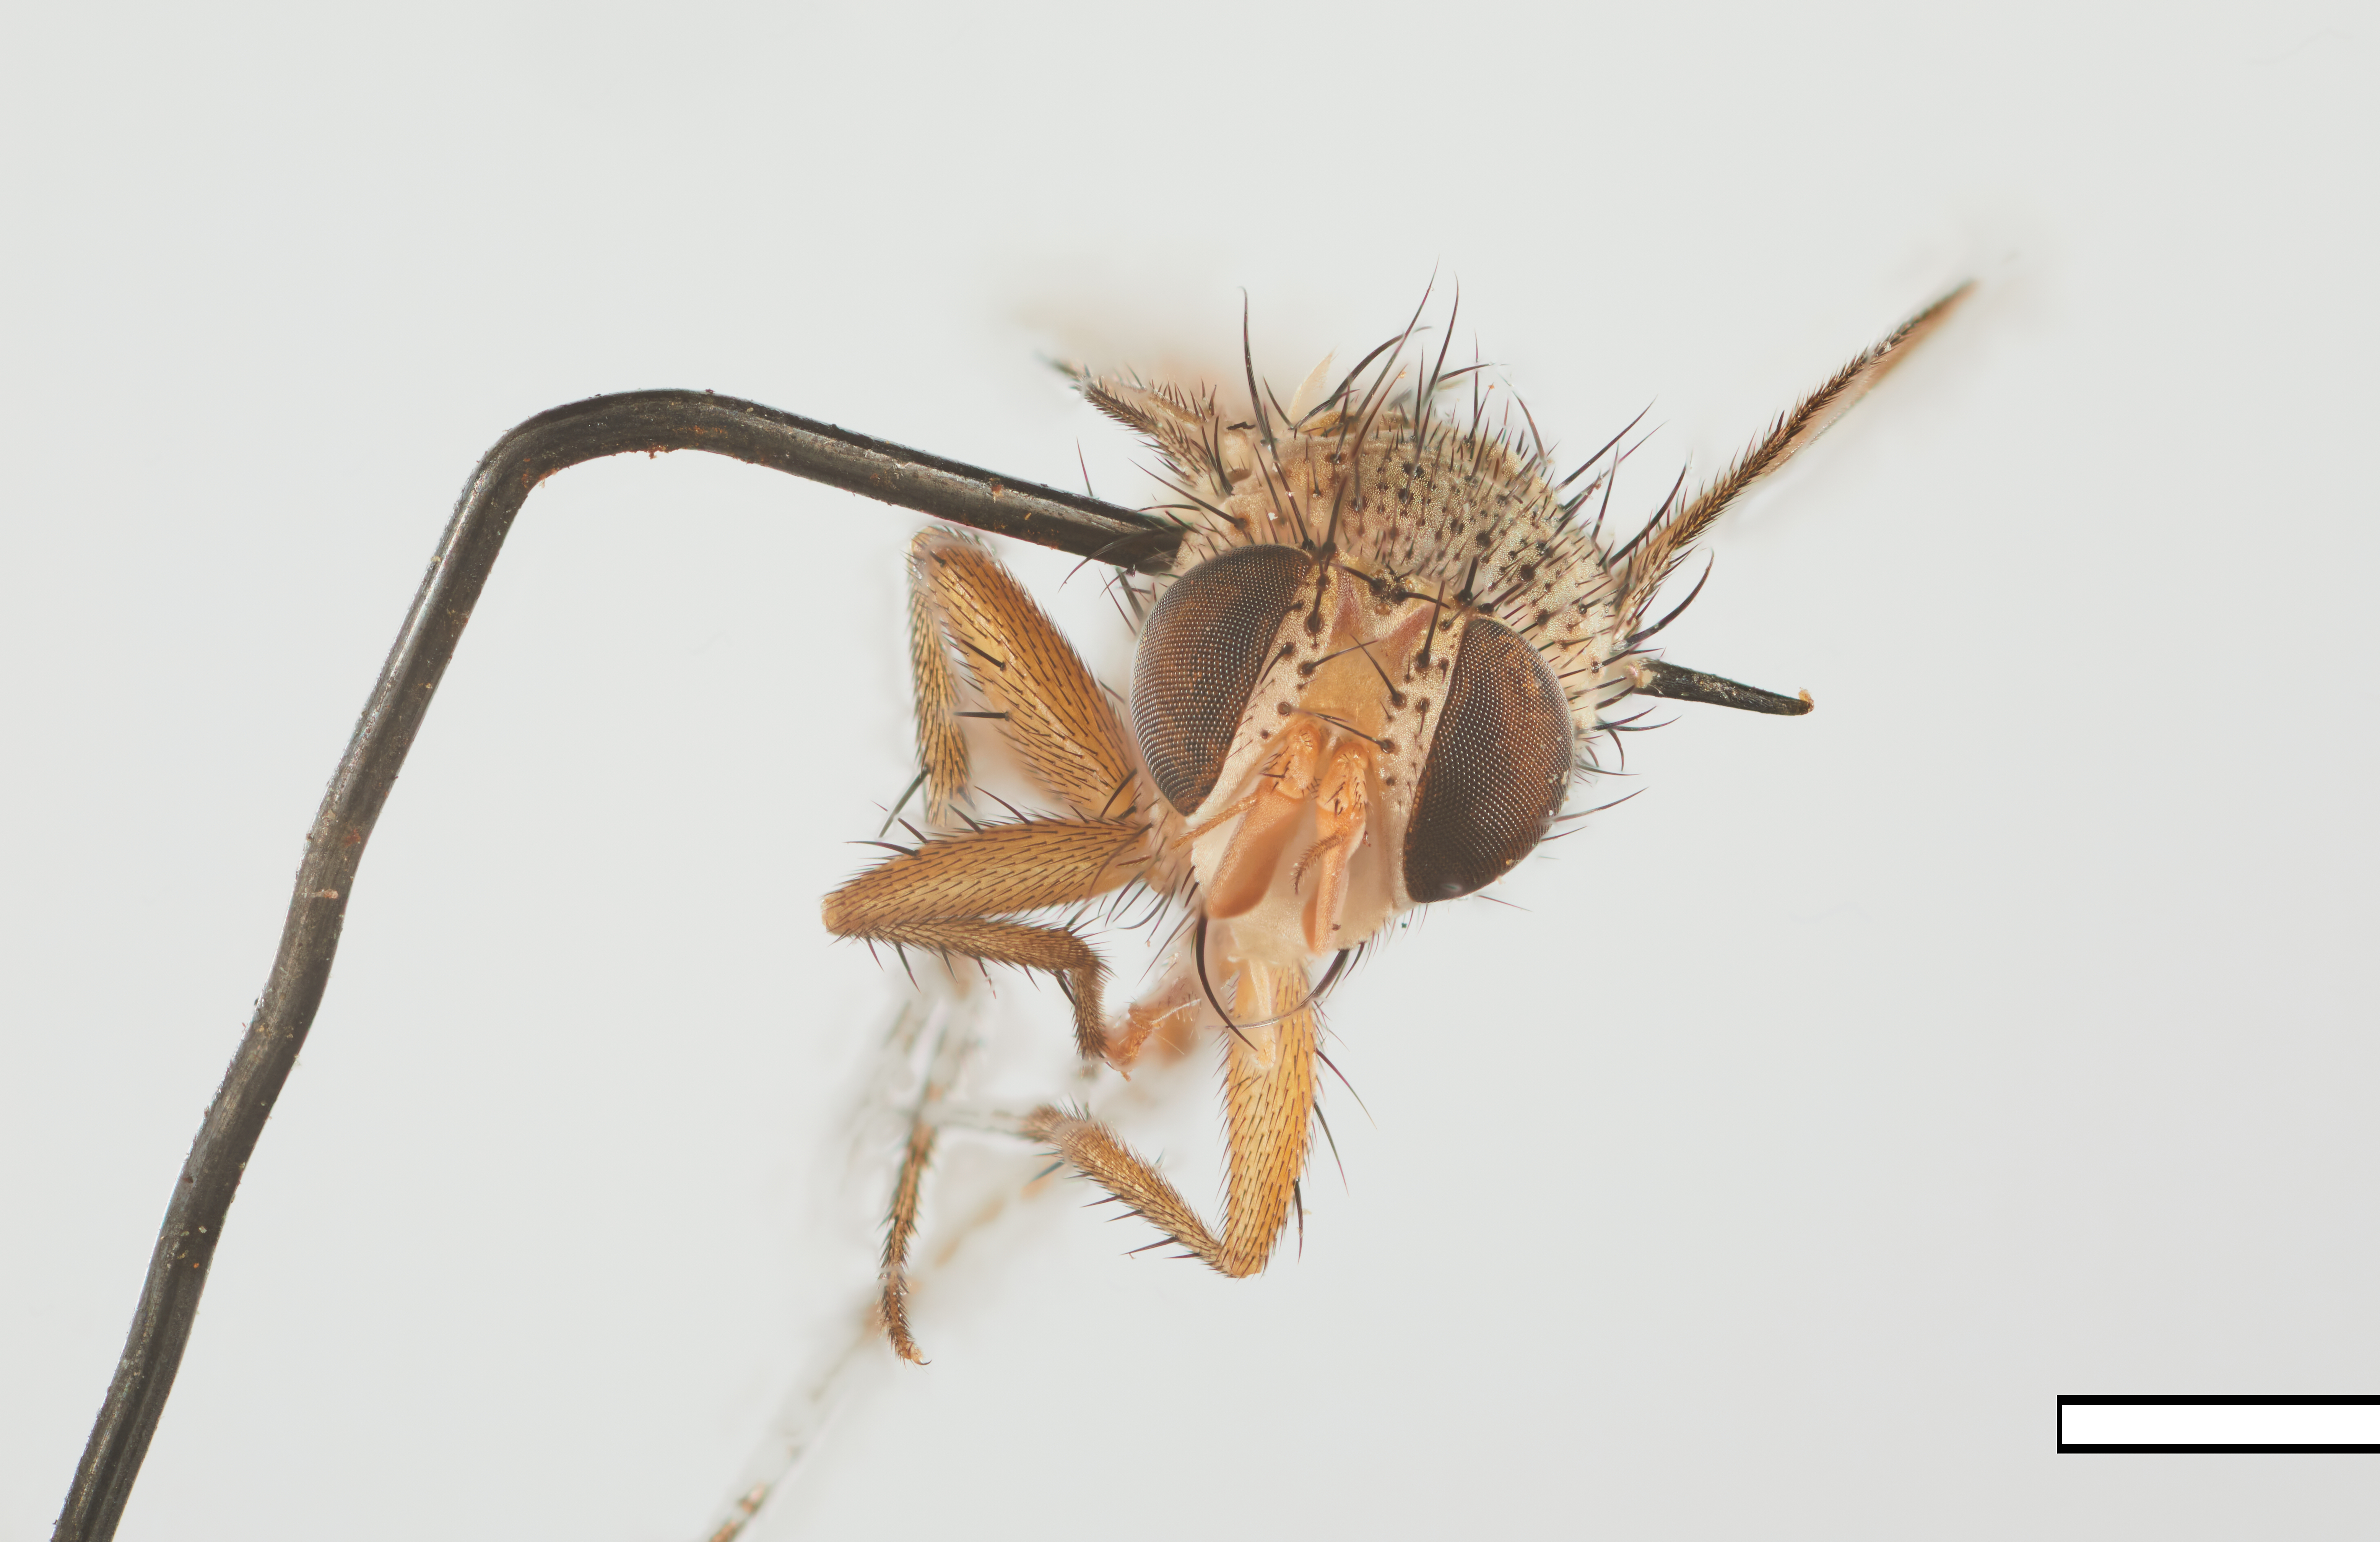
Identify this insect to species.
Actinocrocuta chaetosa
